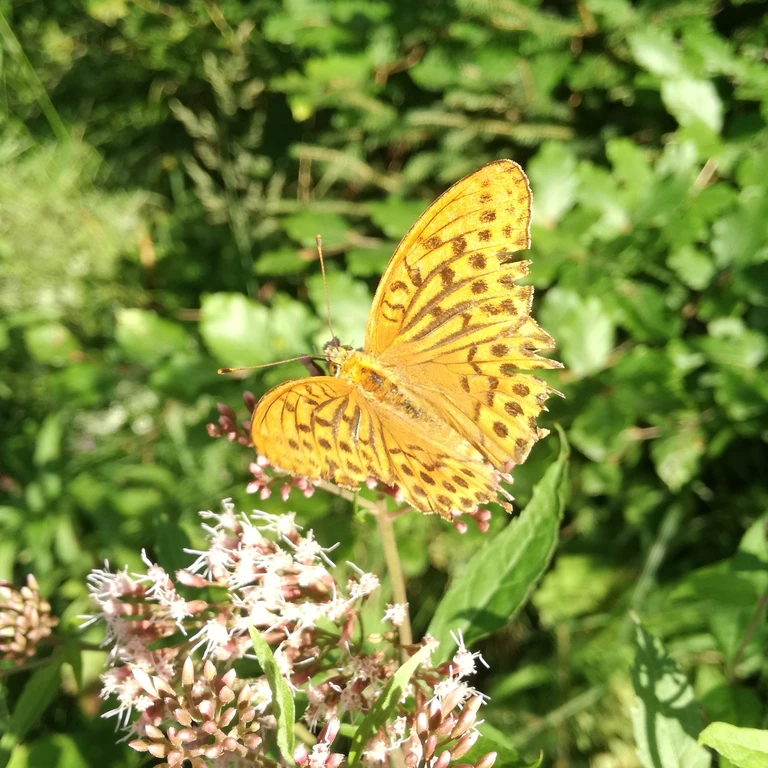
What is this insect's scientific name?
Argynnis paphia
